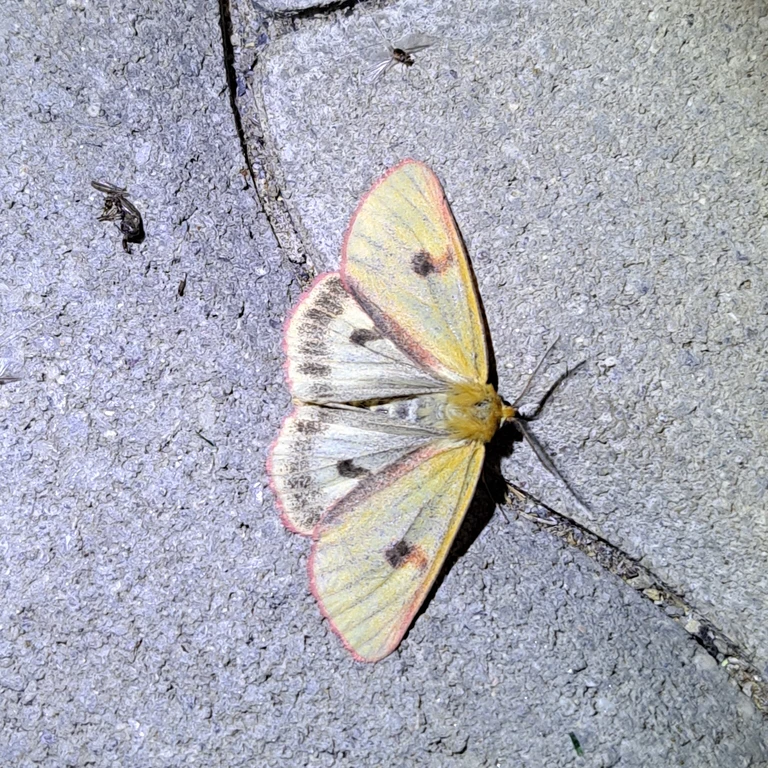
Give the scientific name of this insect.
Diacrisia sannio
